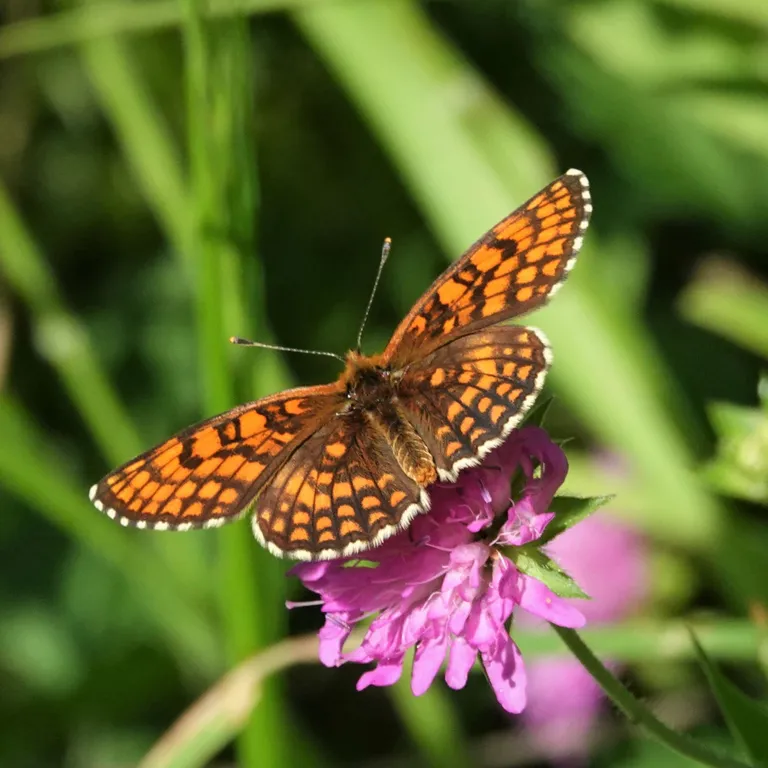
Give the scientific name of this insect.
Melitaea athalia
